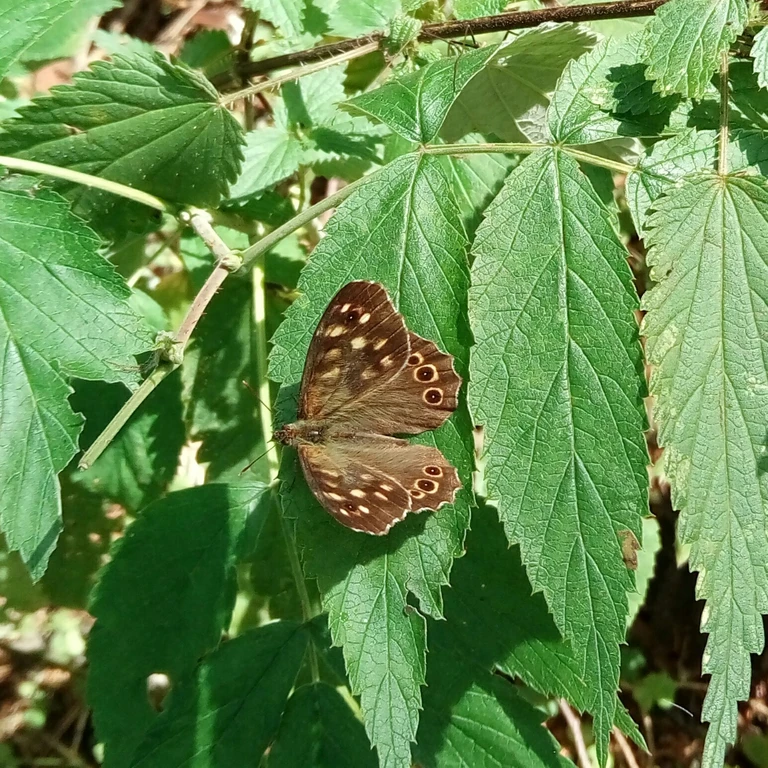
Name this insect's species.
Pararge aegeria
